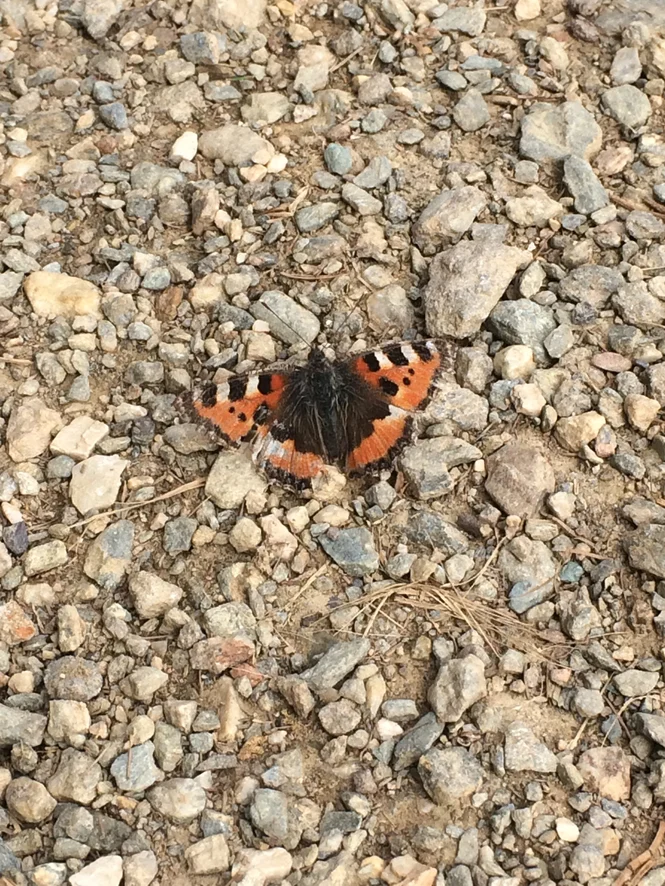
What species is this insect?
Aglais urticae
